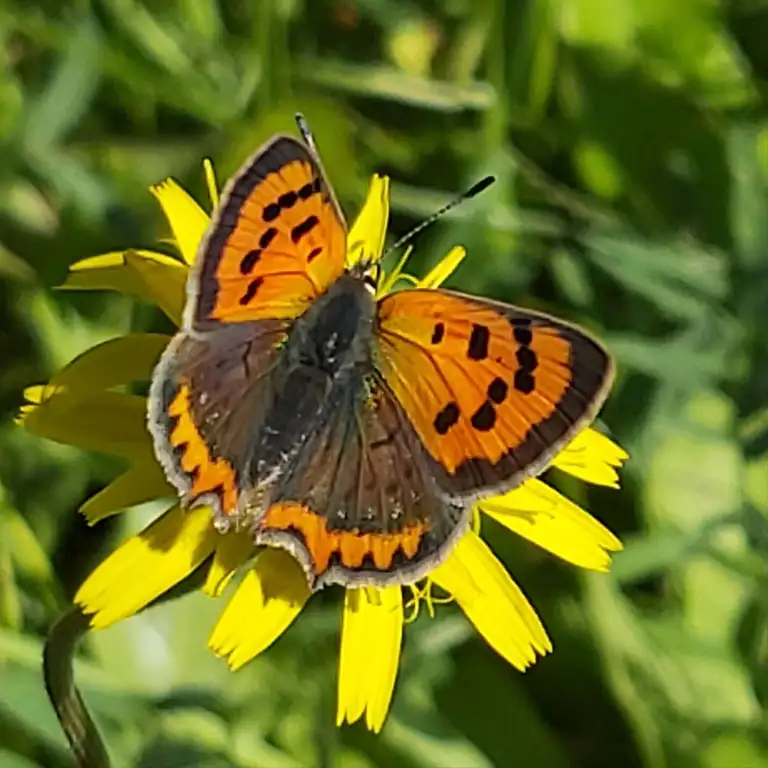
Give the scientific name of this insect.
Lycaena phlaeas
